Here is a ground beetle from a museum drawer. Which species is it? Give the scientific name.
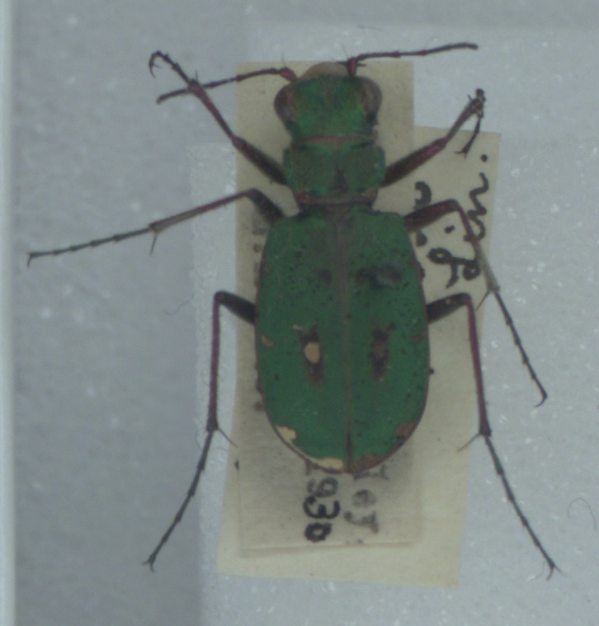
Cicindela campestris
